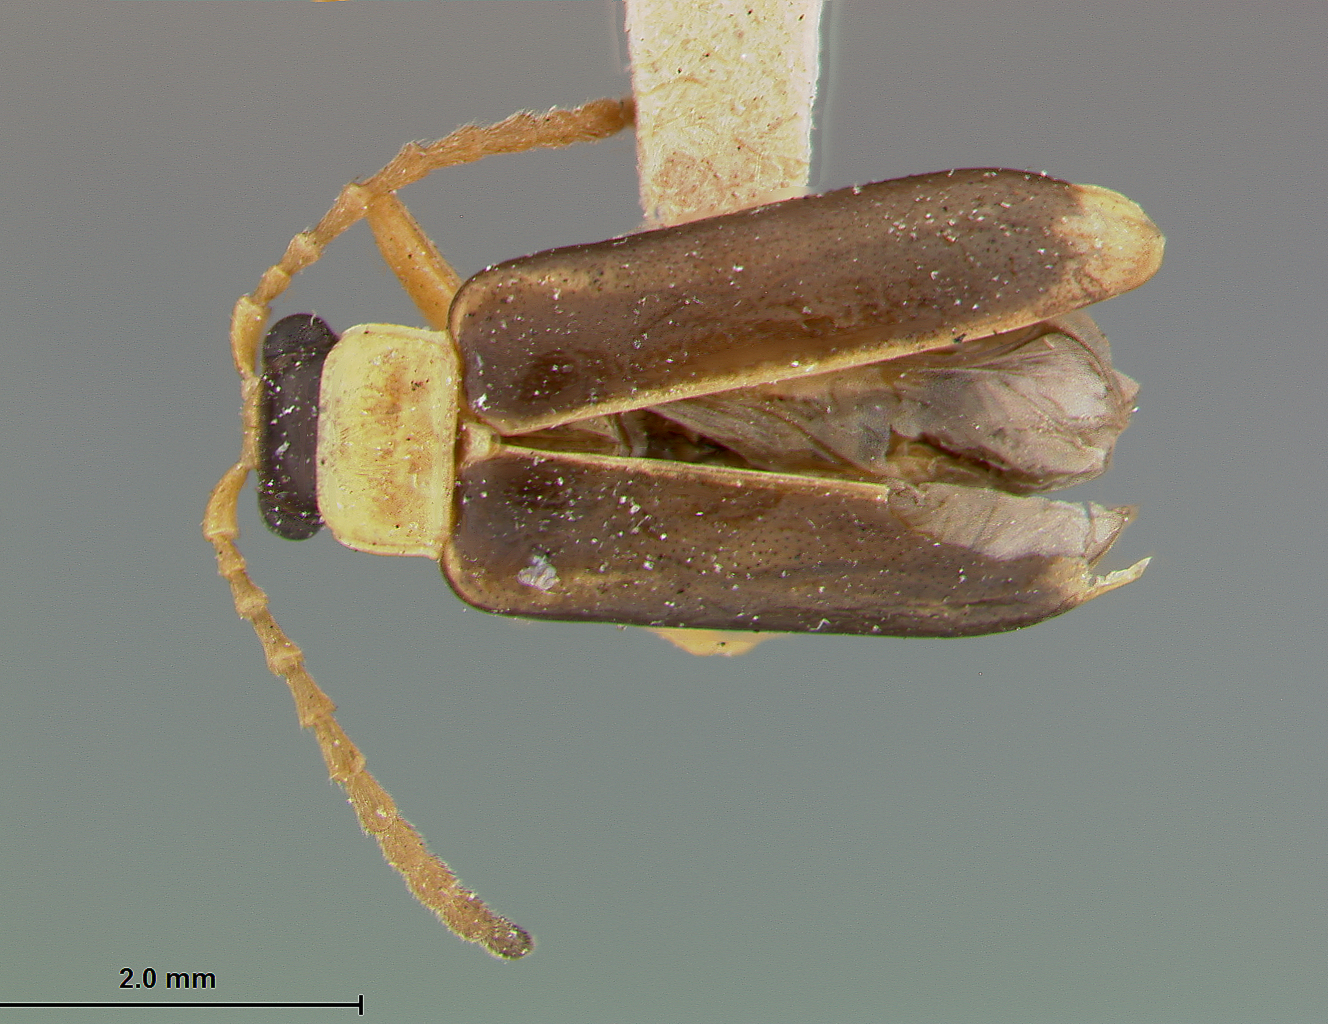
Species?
Phyllobrotica stenidea
